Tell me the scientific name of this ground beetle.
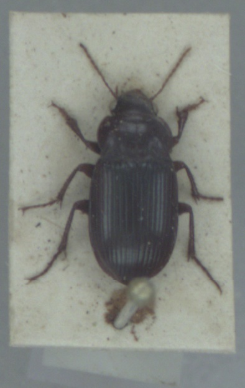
Amara fulva
